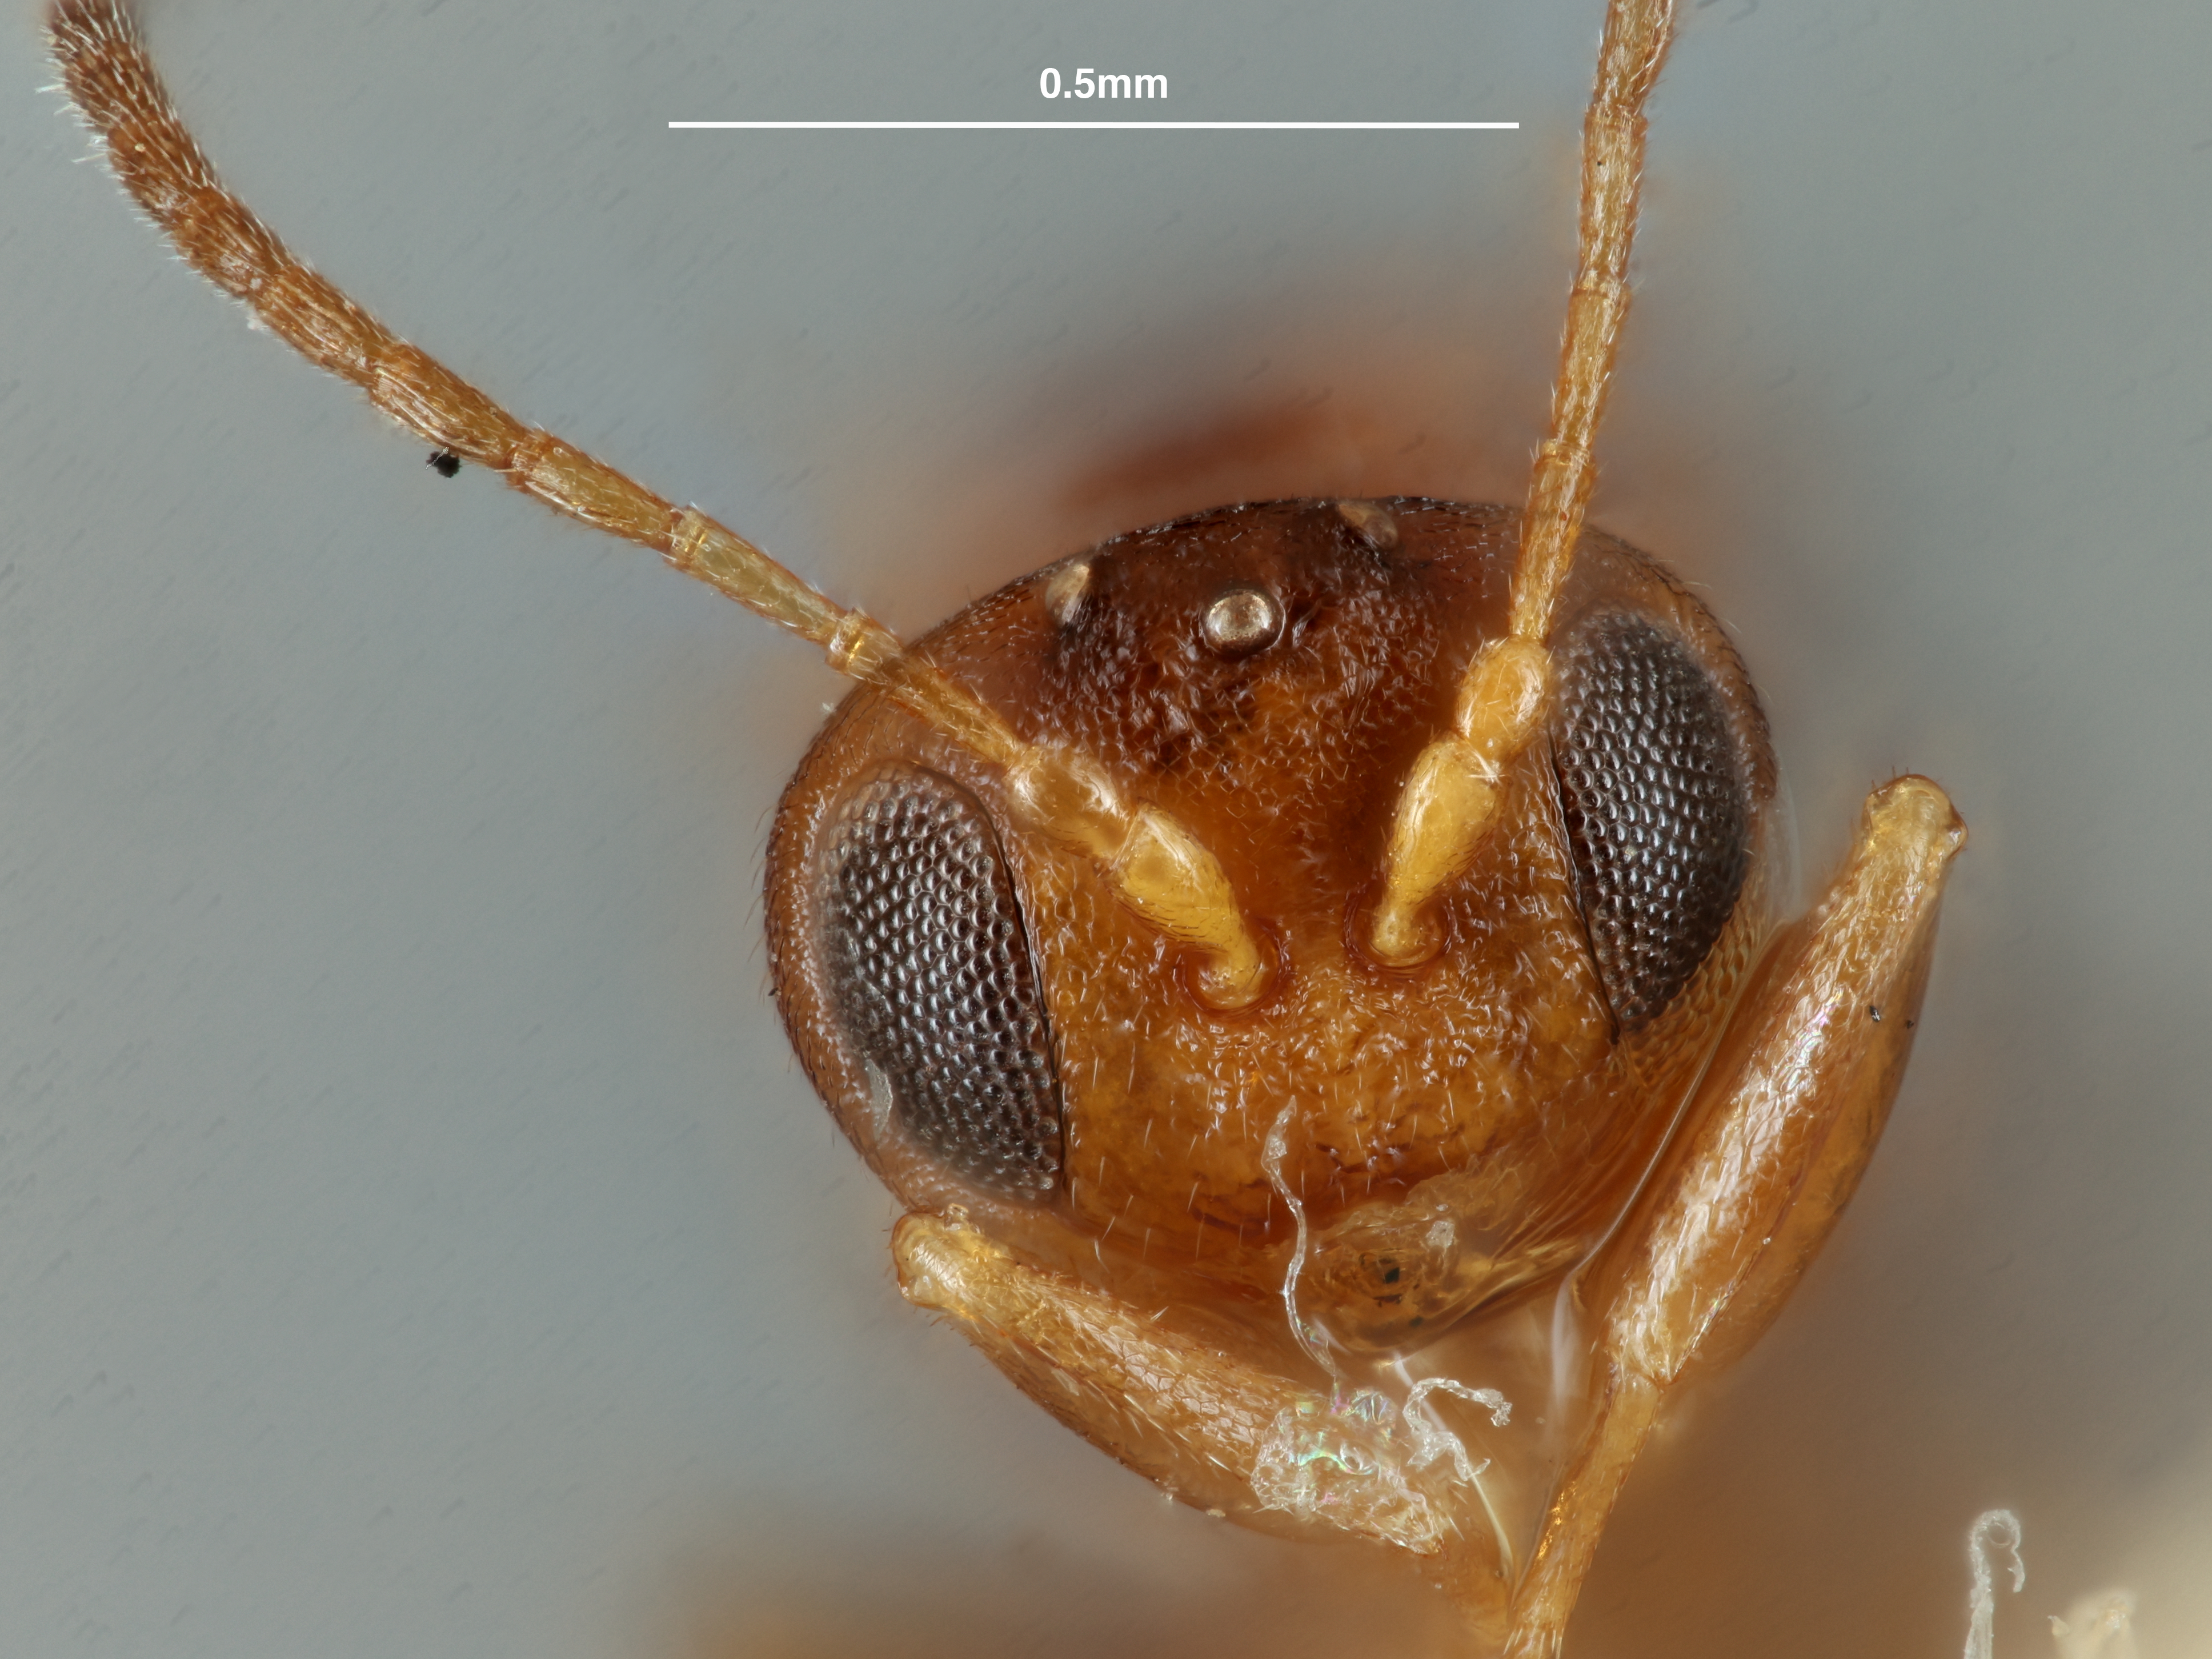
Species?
Callirhytis lupana
